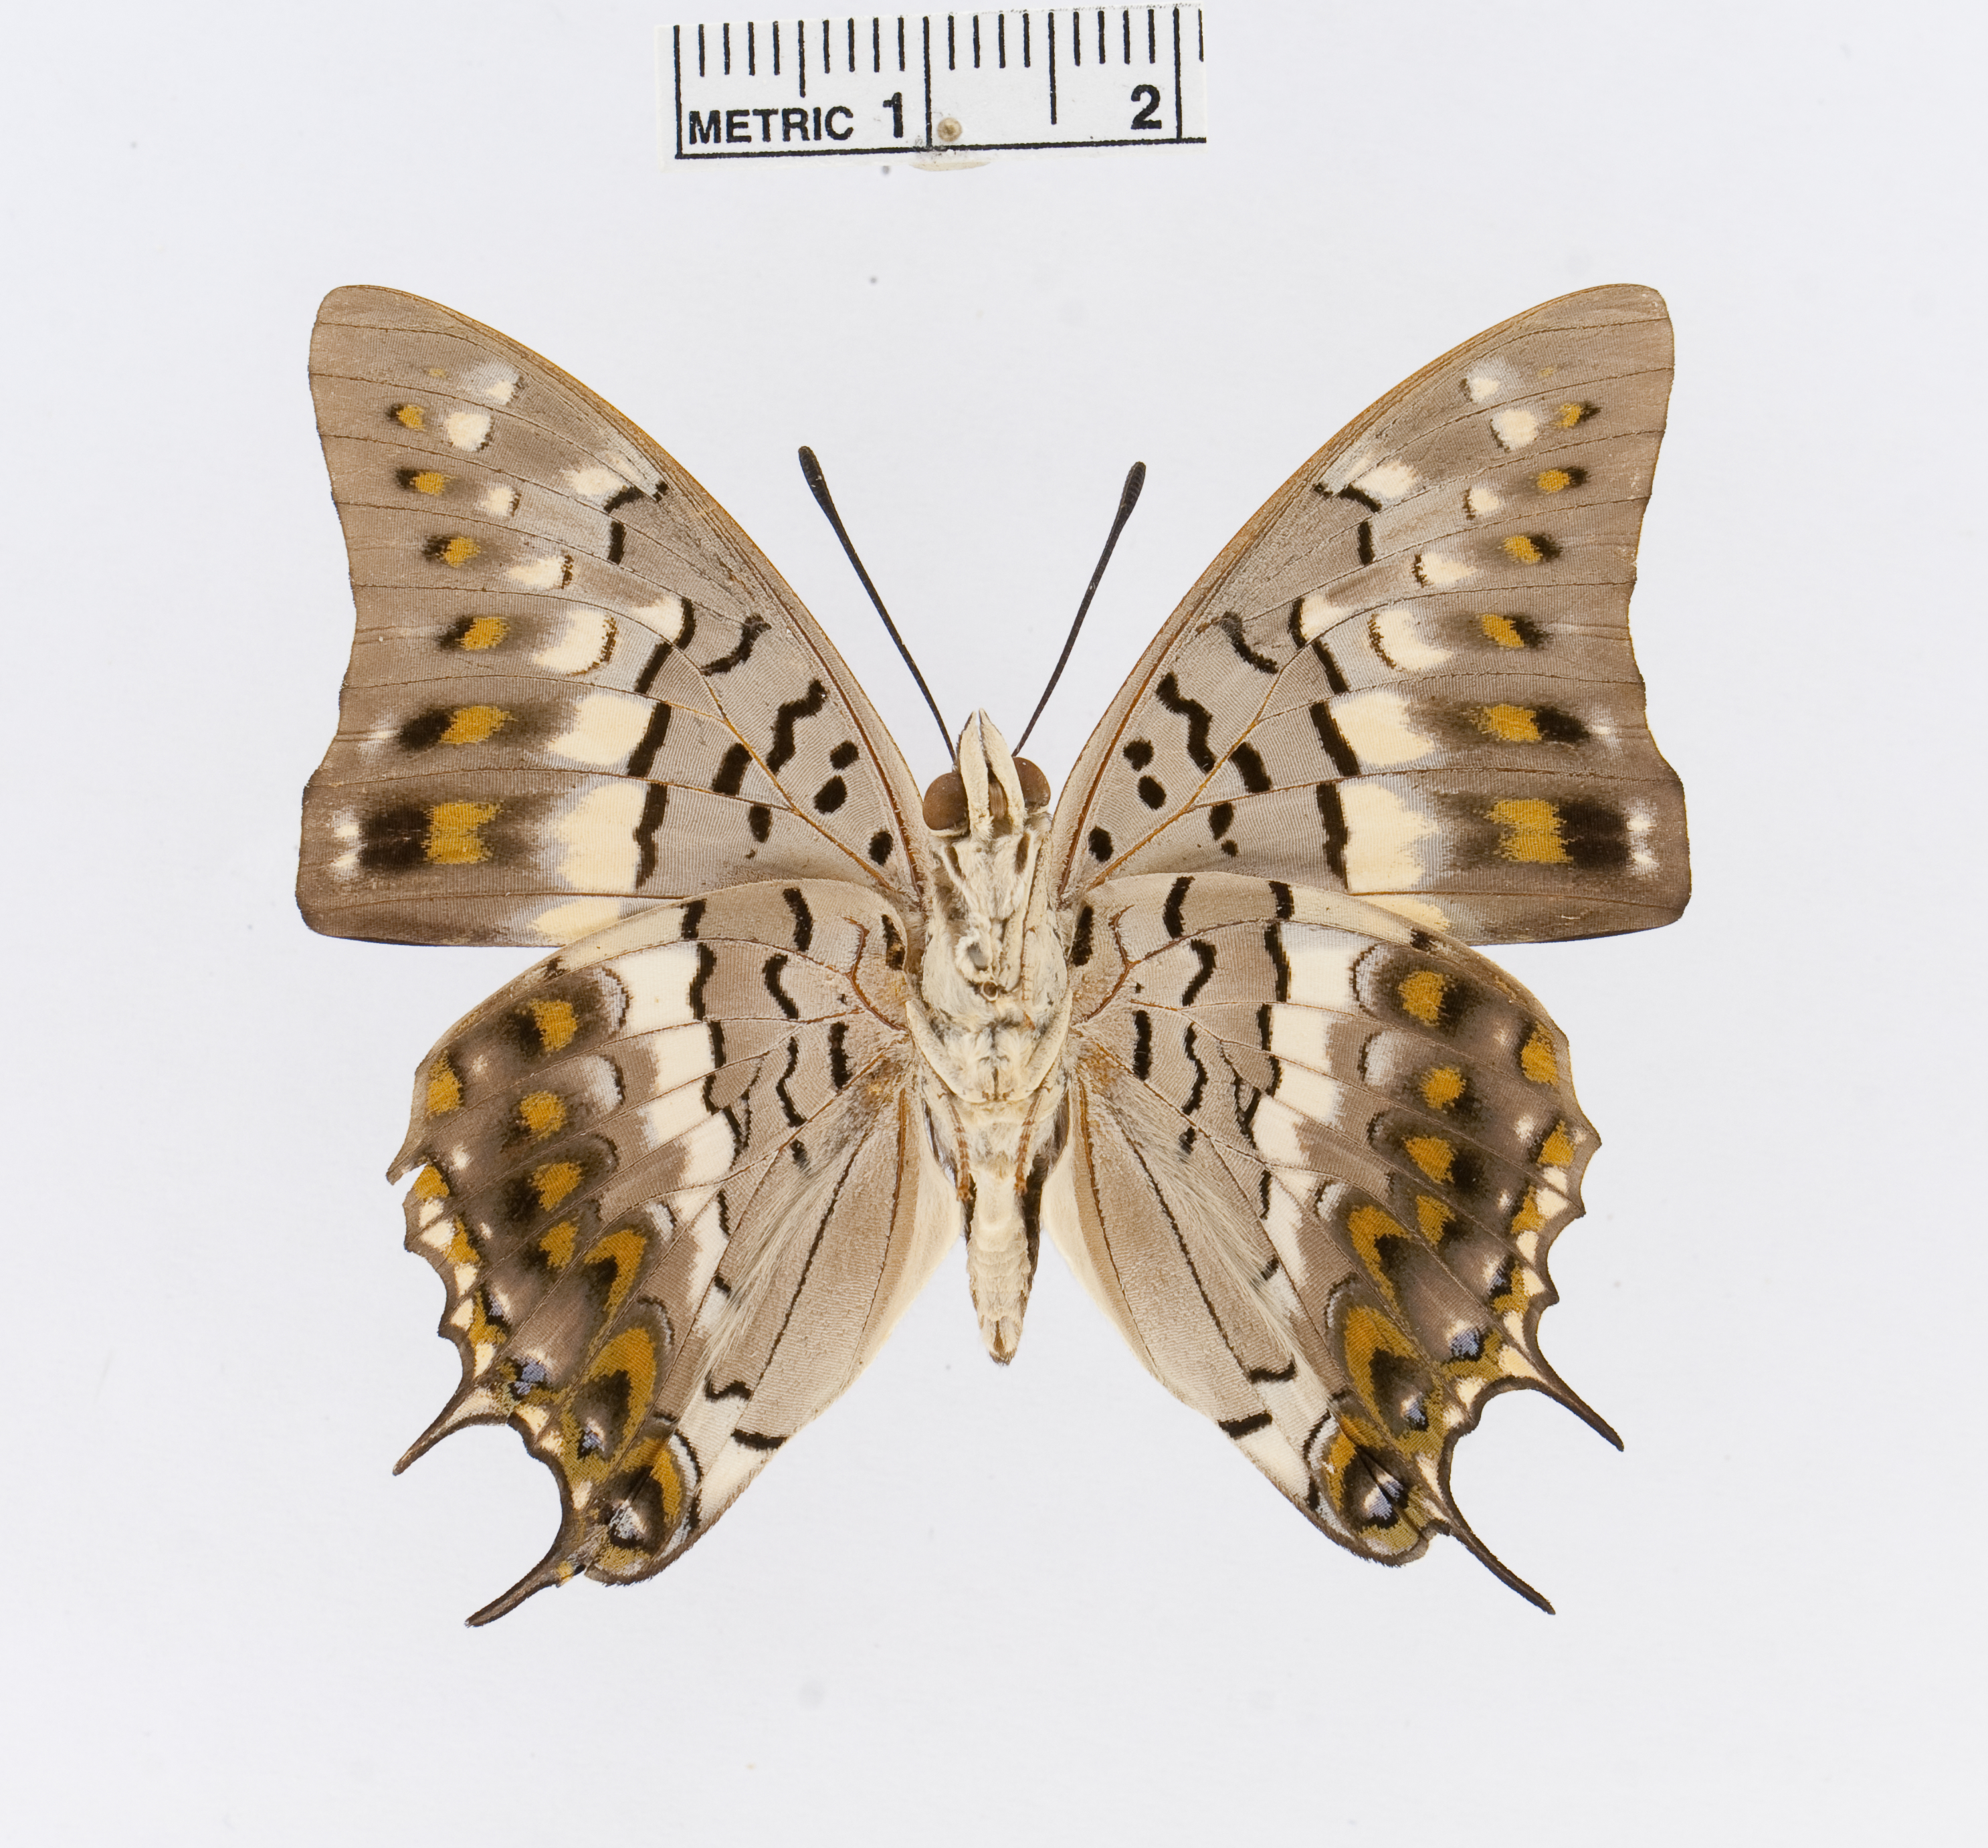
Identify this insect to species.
Charaxes solon
